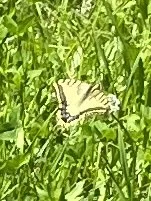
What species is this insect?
Papilio machaon
